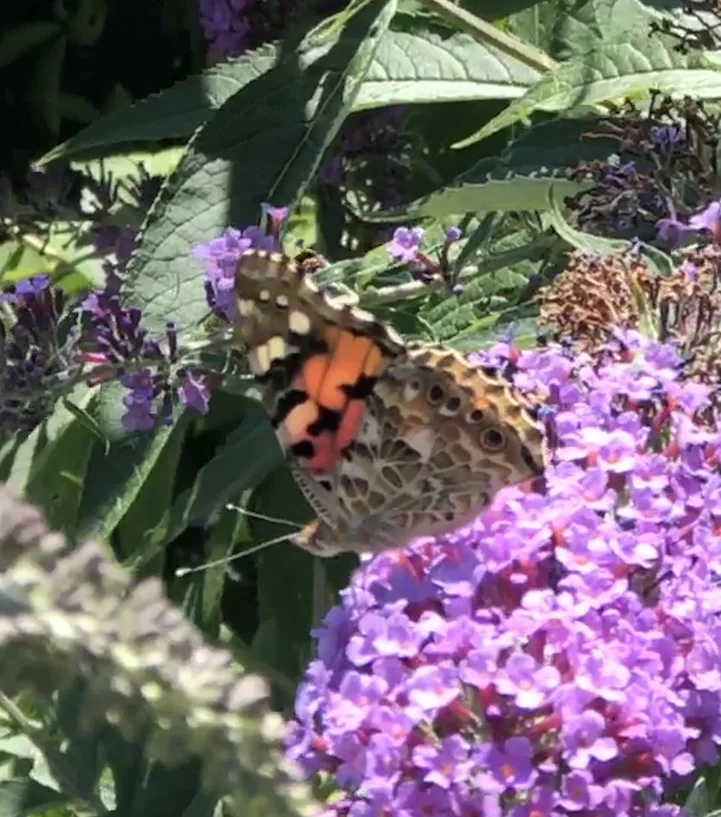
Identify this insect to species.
Vanessa cardui
